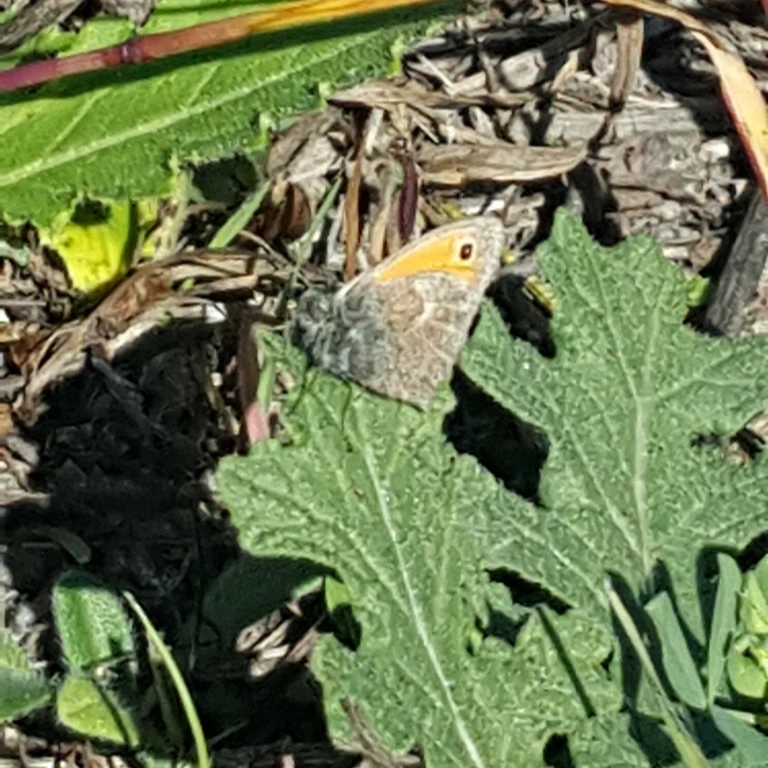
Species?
Coenonympha pamphilus
